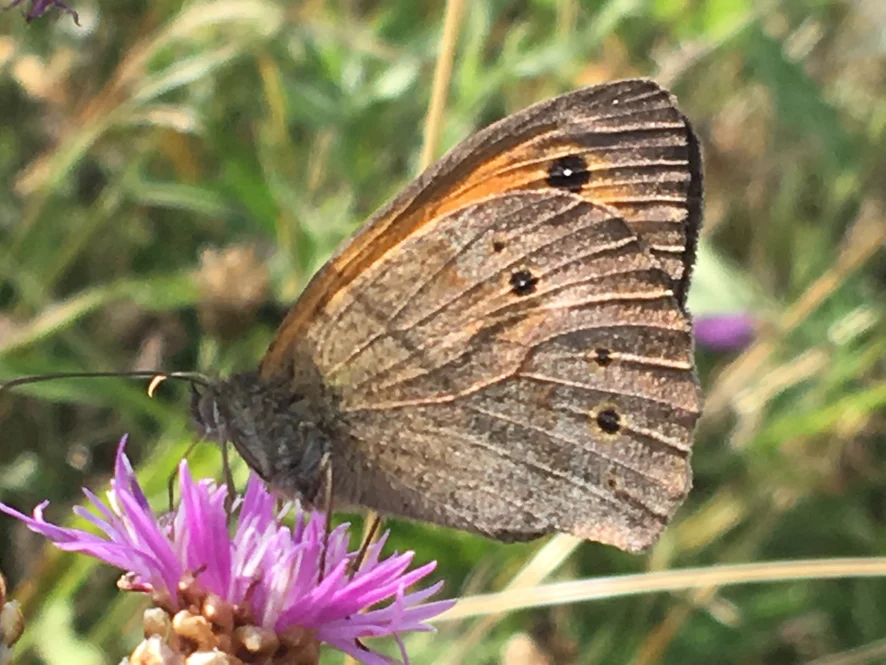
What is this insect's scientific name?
Maniola jurtina
